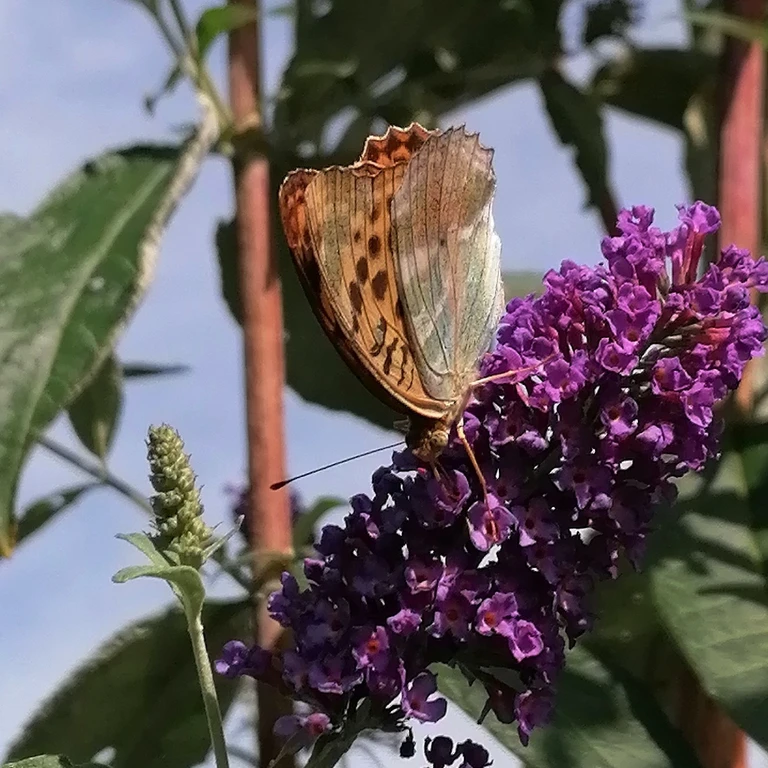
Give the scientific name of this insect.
Argynnis paphia
